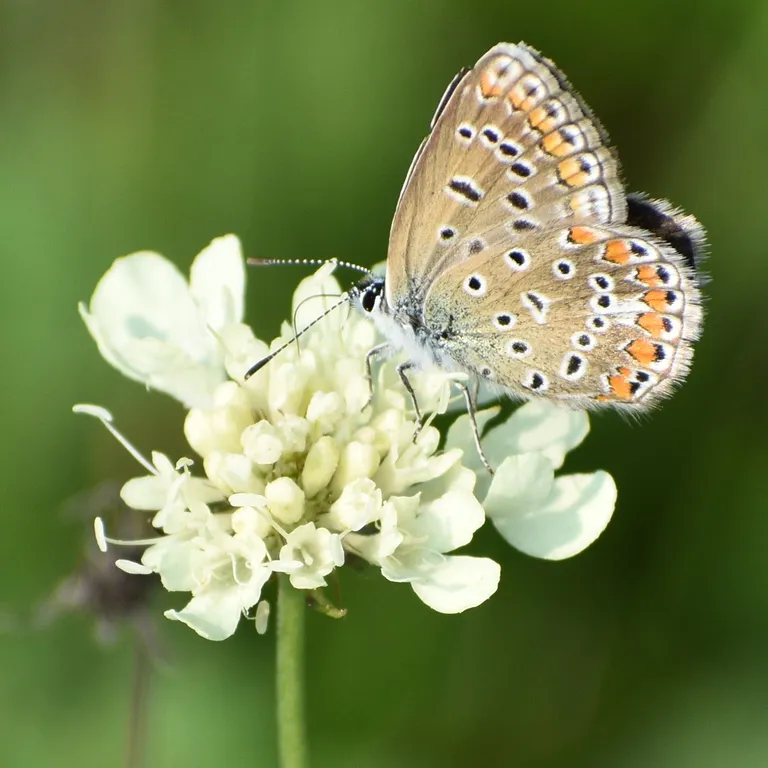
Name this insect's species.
Polyommatus icarus
